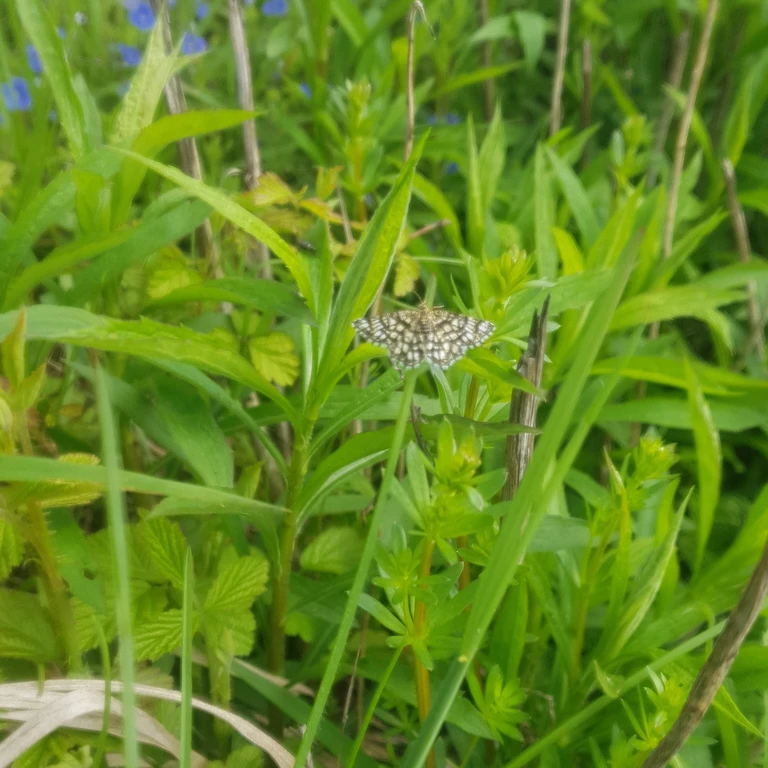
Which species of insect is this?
Chiasmia clathrata
